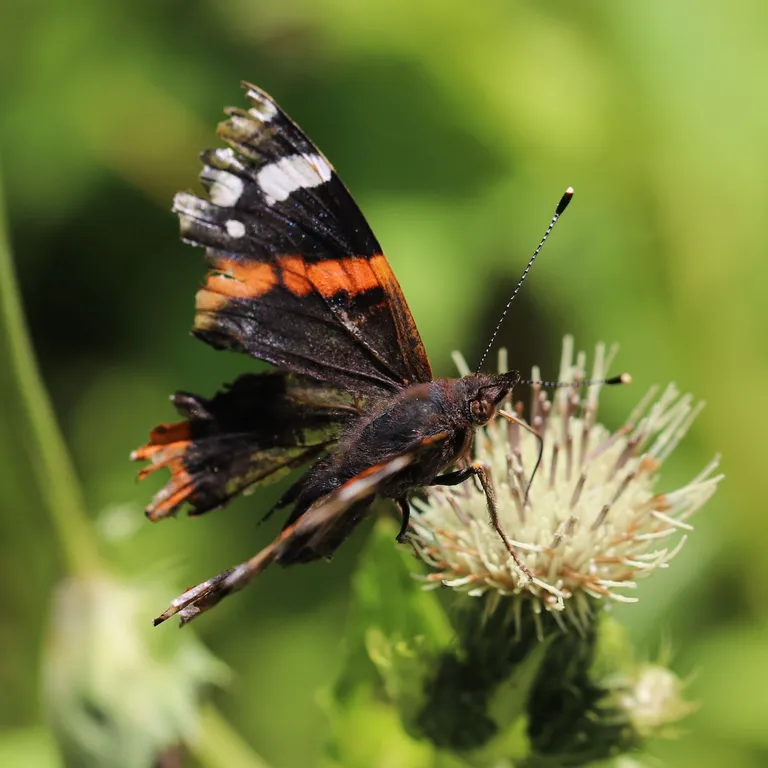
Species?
Vanessa atalanta
